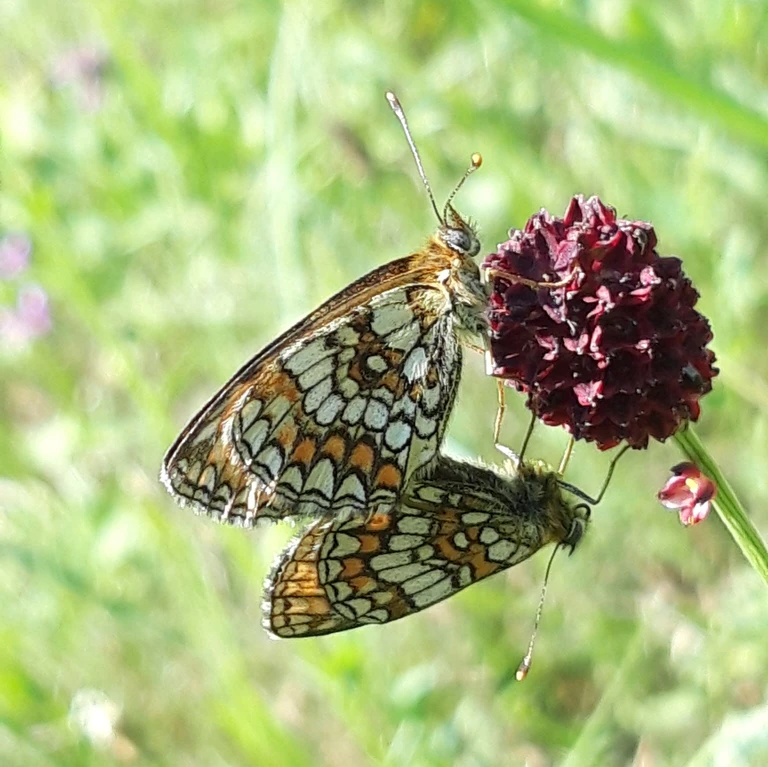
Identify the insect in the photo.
Melitaea athalia
